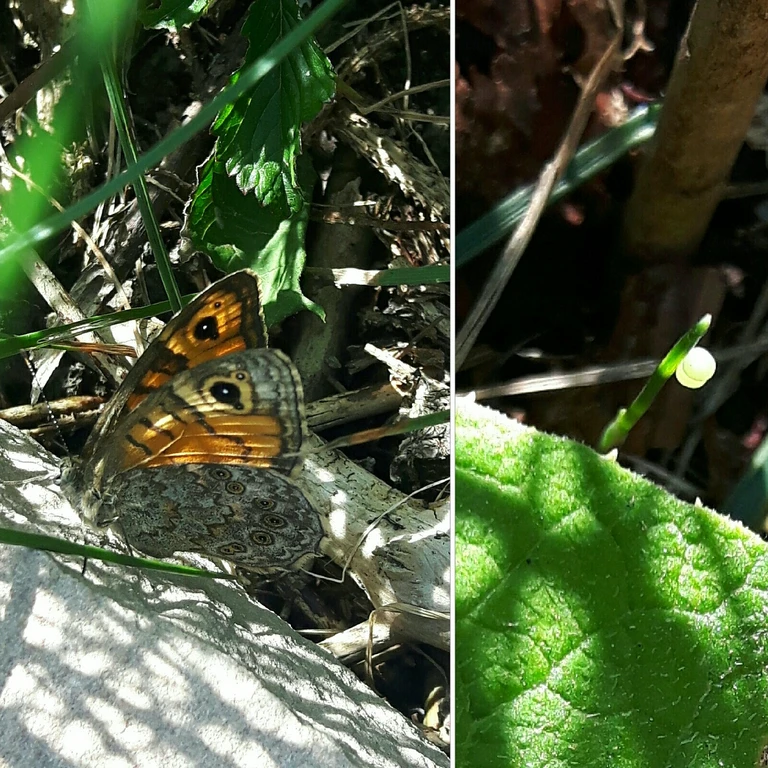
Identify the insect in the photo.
Lasiommata megera (also Pararge megera)
